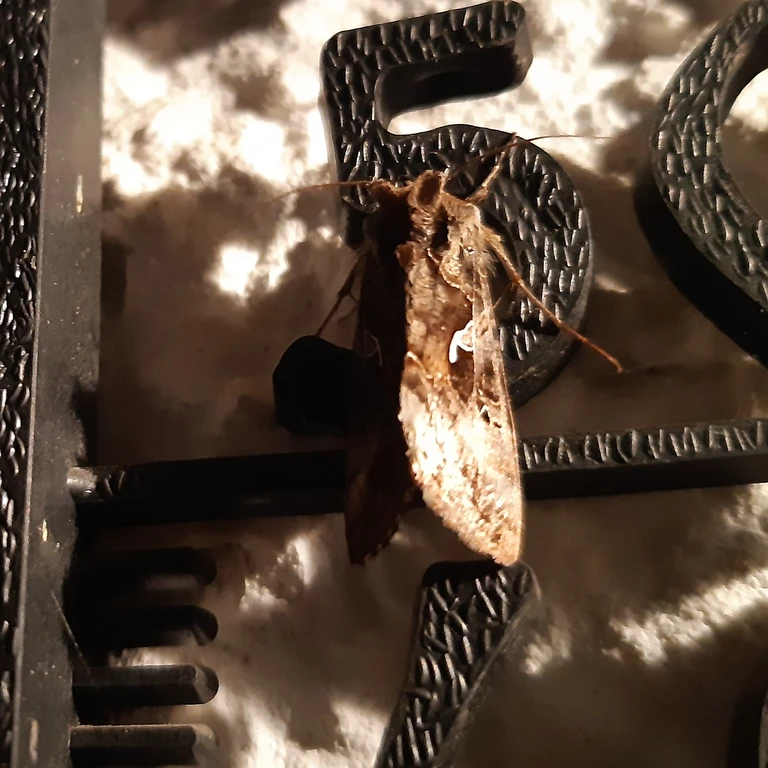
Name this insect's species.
Autographa gamma
